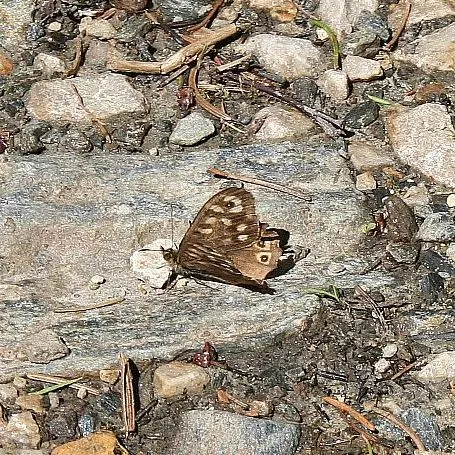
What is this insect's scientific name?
Pararge aegeria
